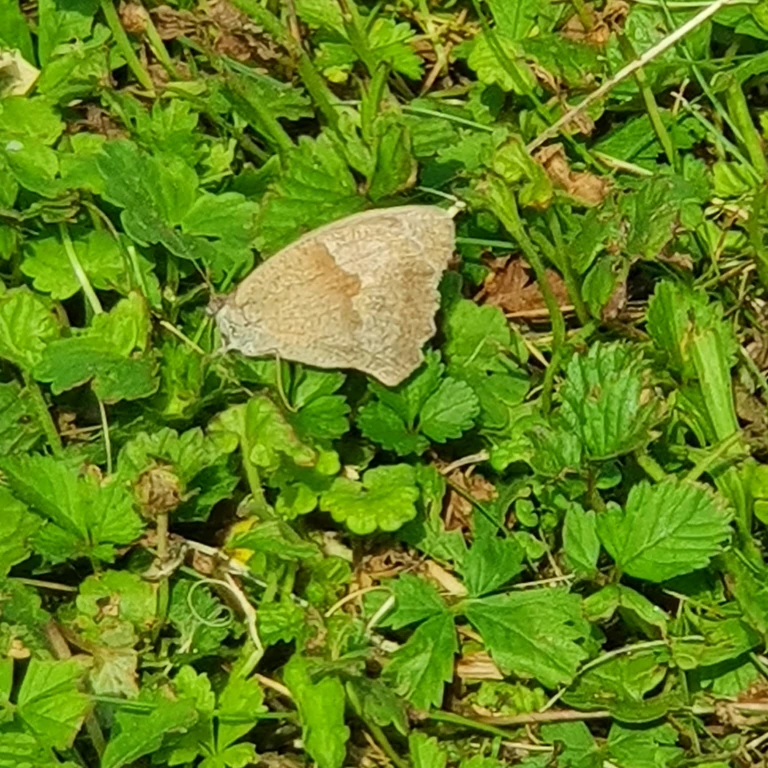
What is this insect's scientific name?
Maniola jurtina
